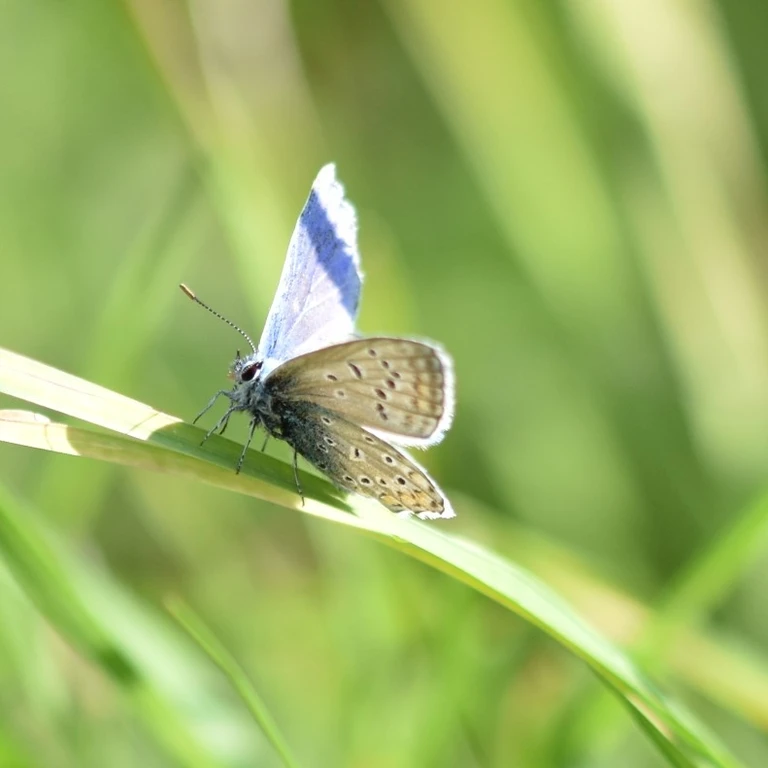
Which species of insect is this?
Polyommatus icarus
